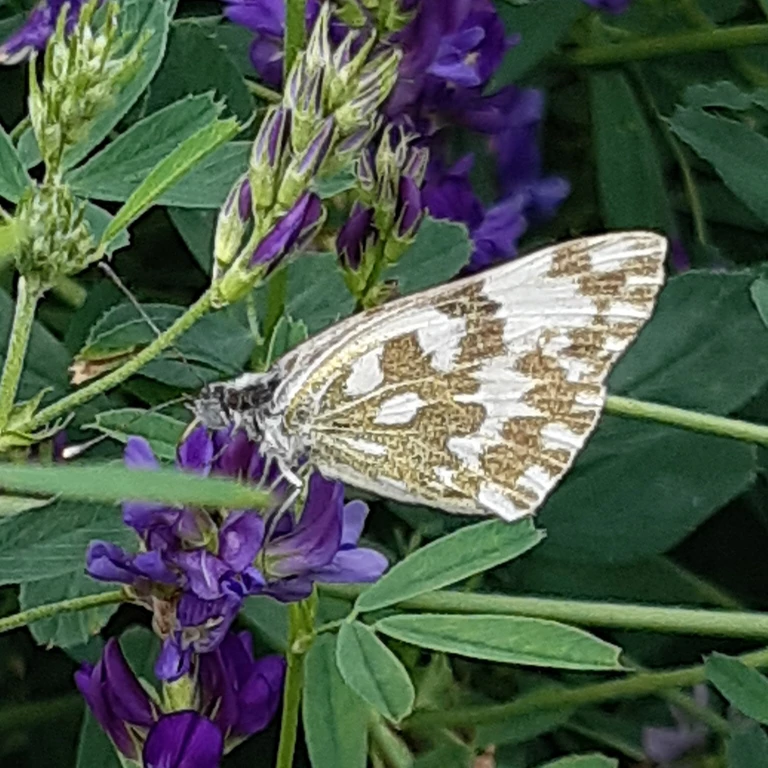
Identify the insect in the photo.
Pontia edusa
